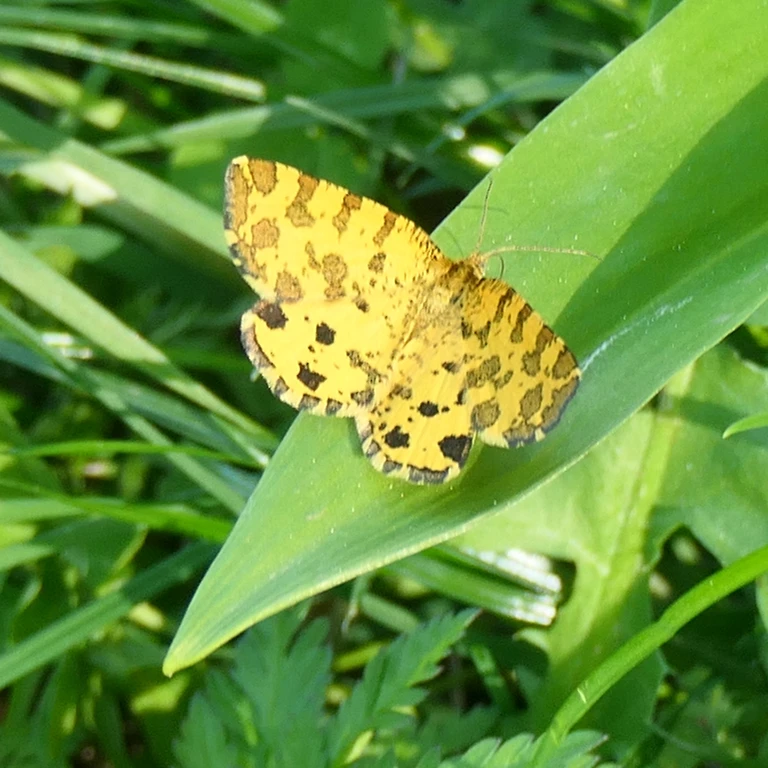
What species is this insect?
Pseudopanthera macularia
